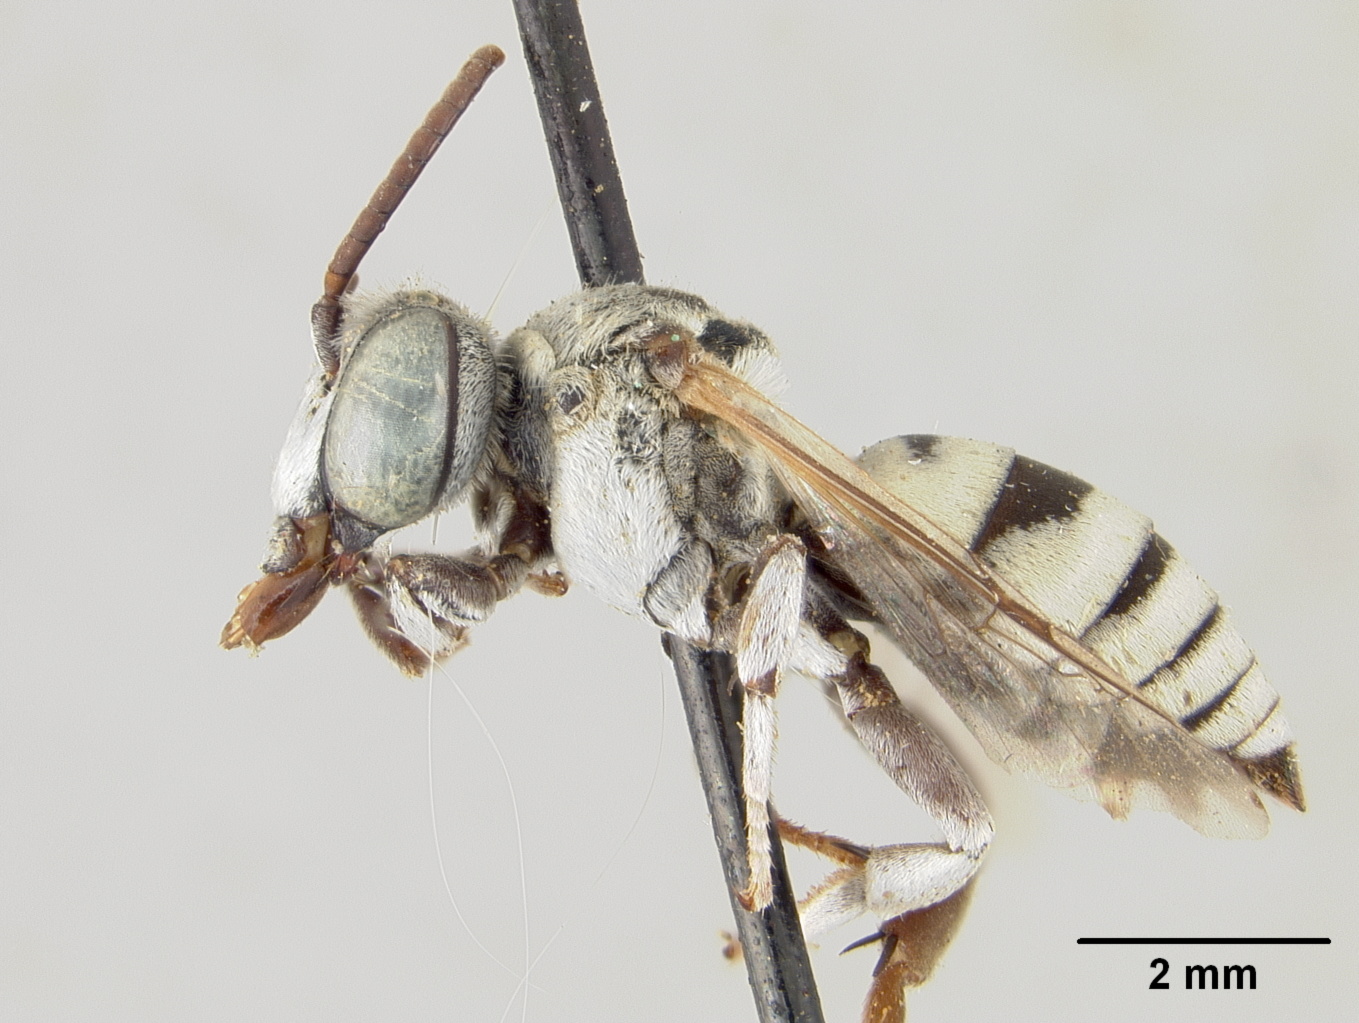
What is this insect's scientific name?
Epeolus argyreus
